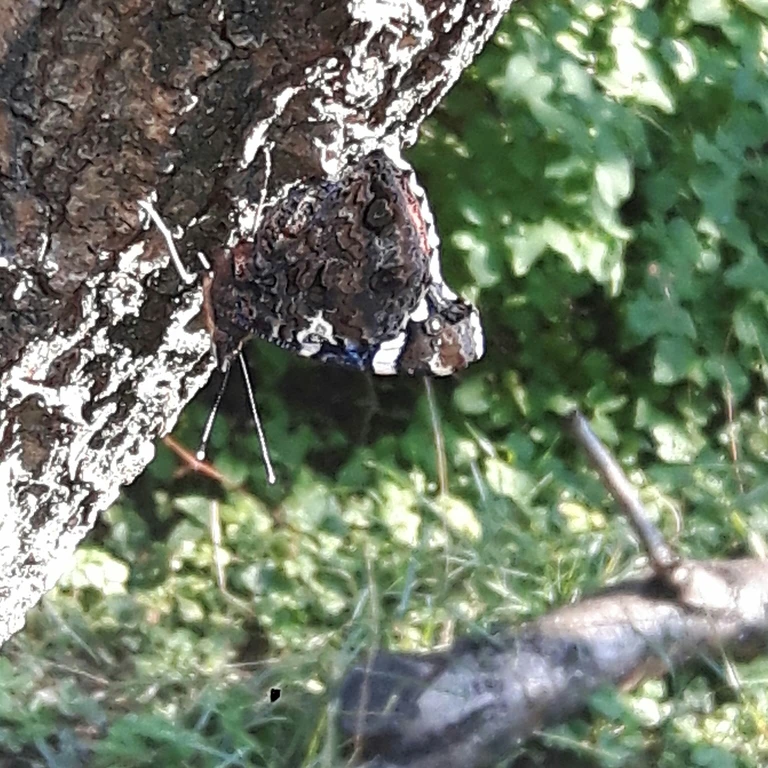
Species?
Vanessa atalanta
